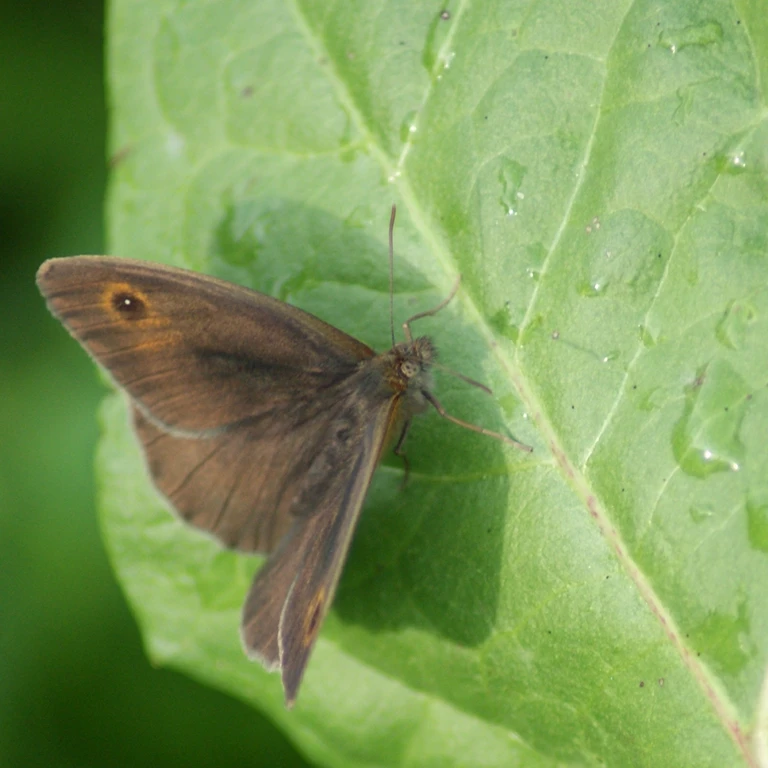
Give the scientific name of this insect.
Maniola jurtina
